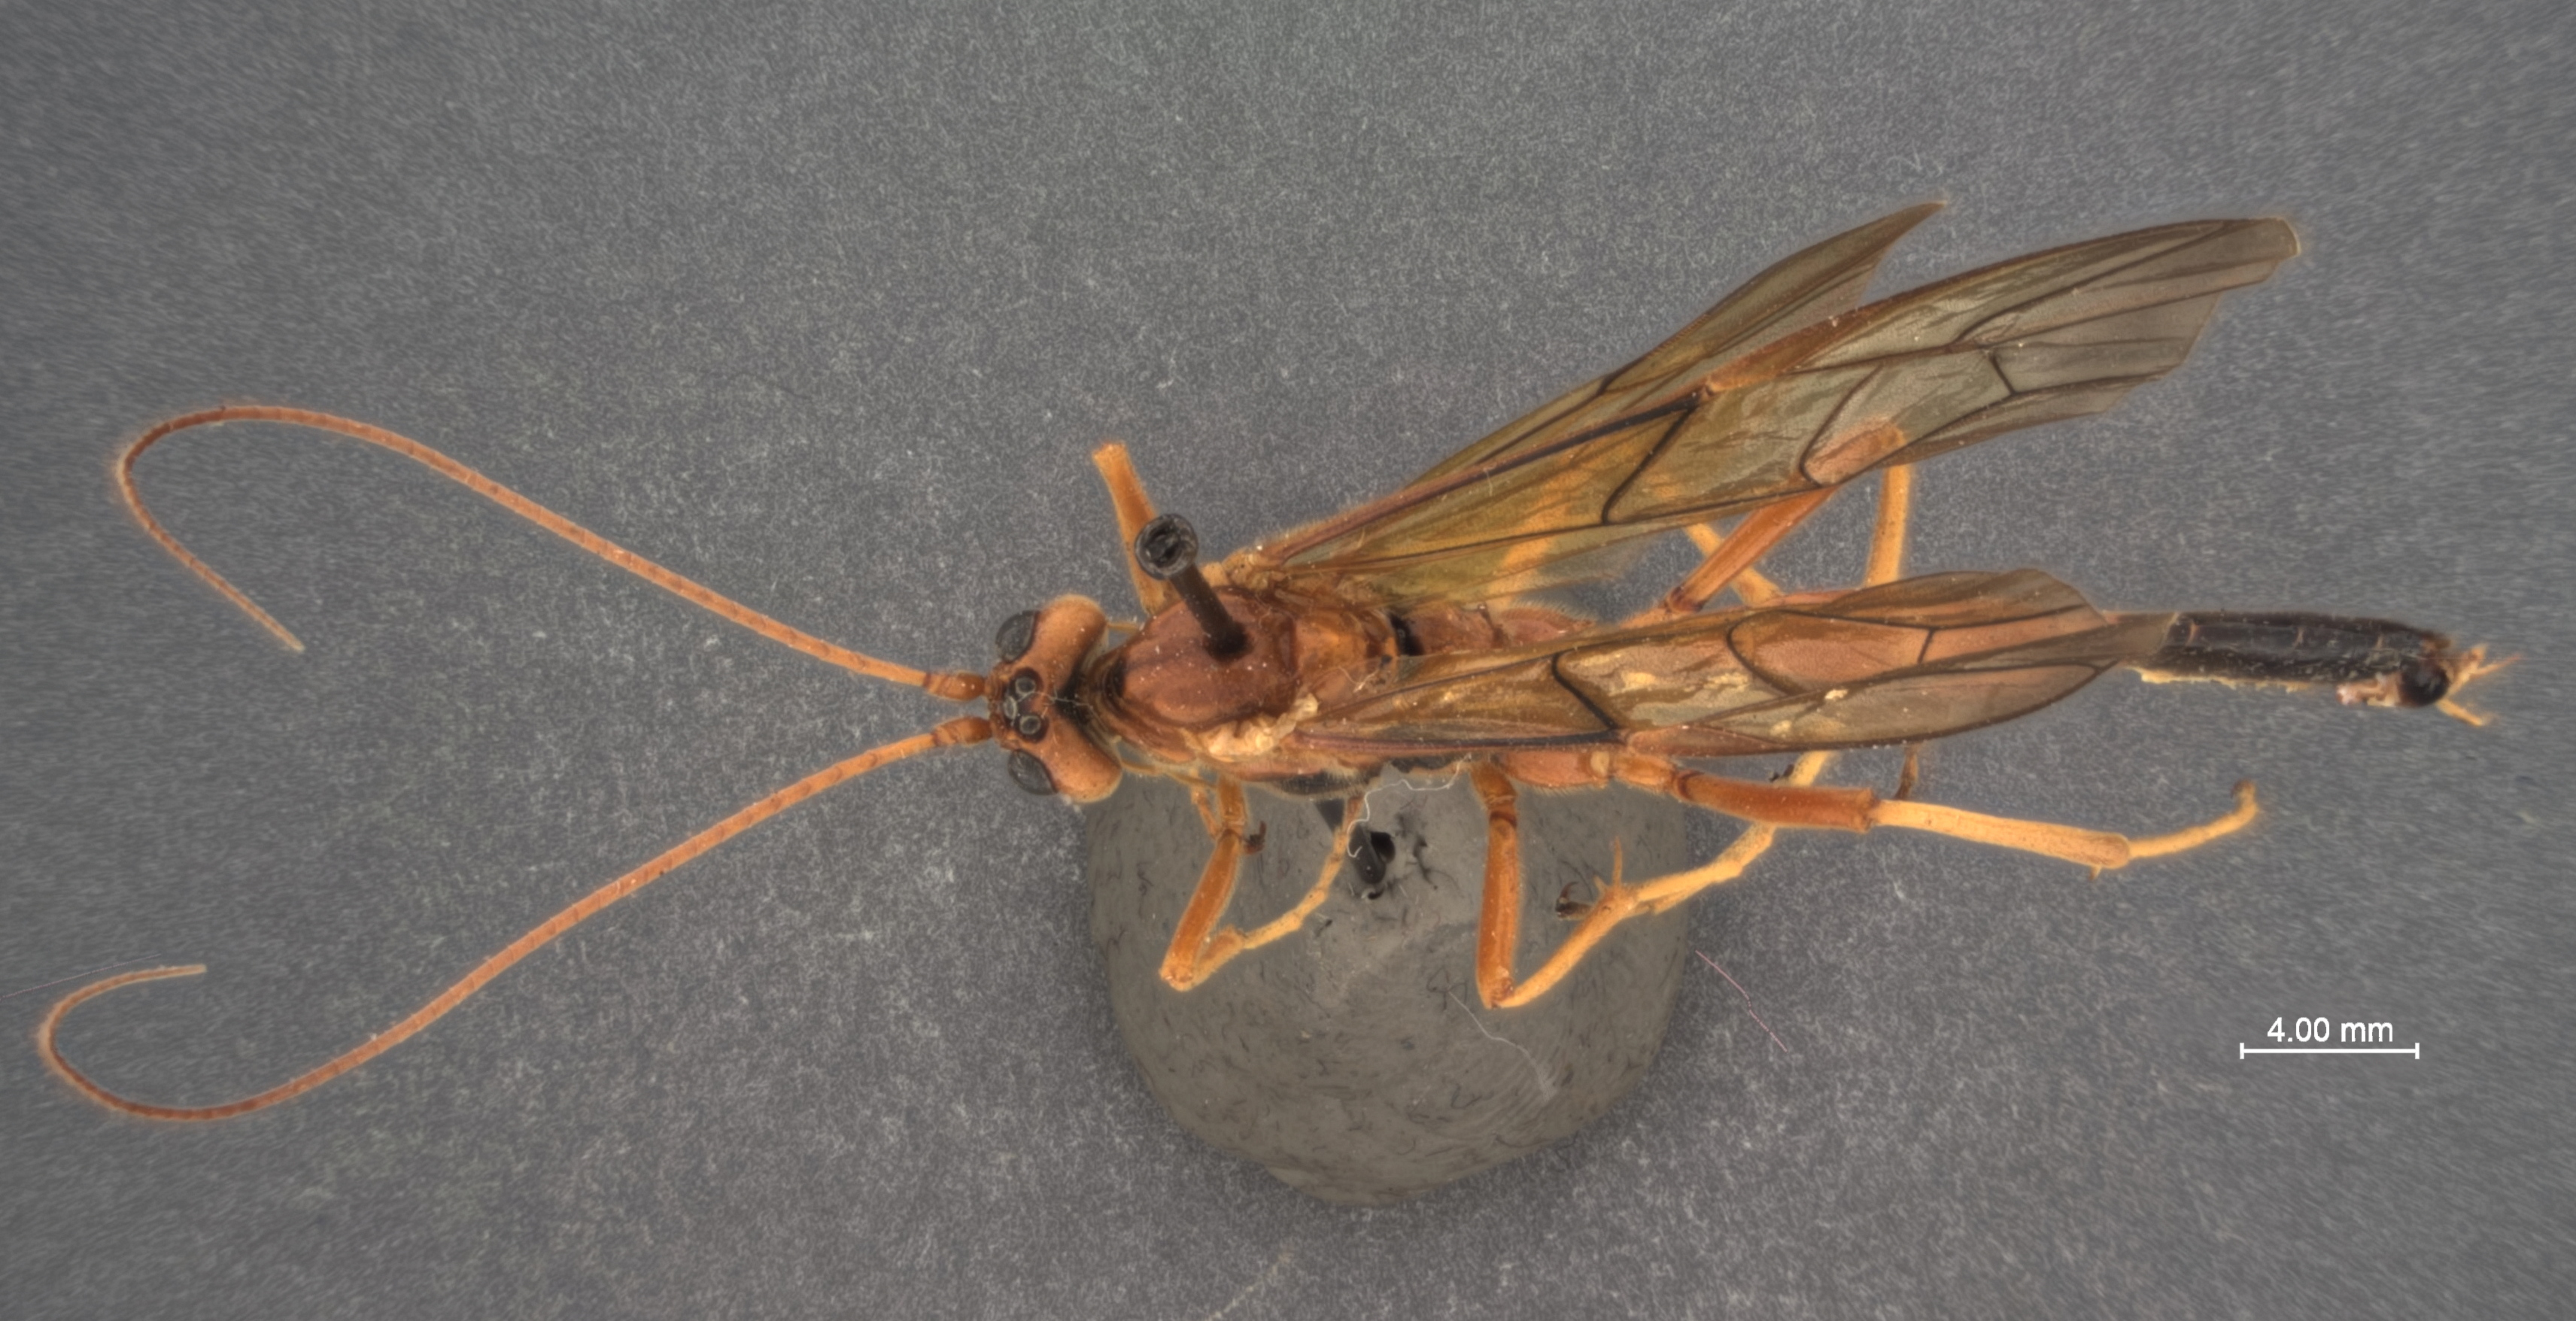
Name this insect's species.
Opheltes glaucopterus
